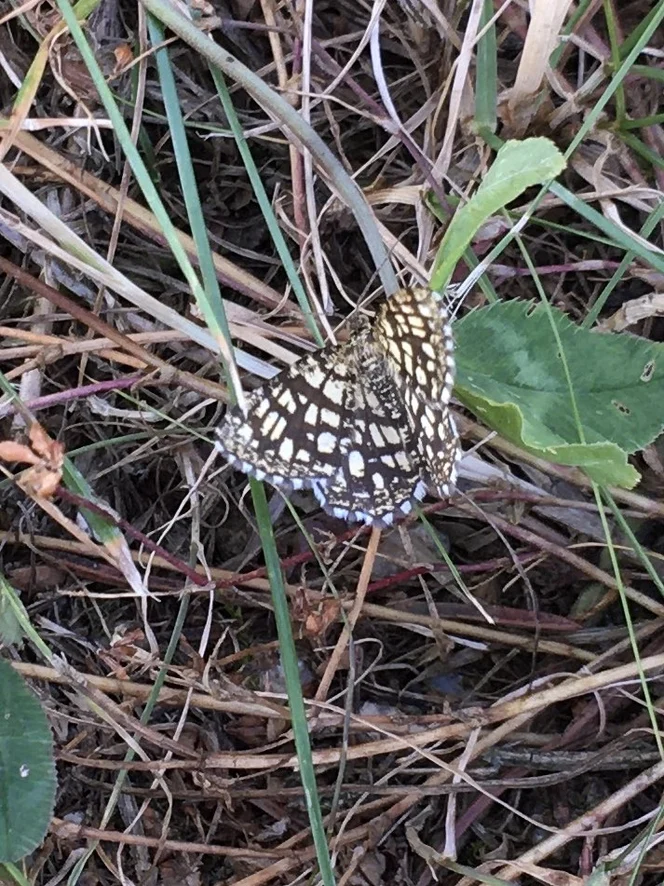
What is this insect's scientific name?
Chiasmia clathrata
